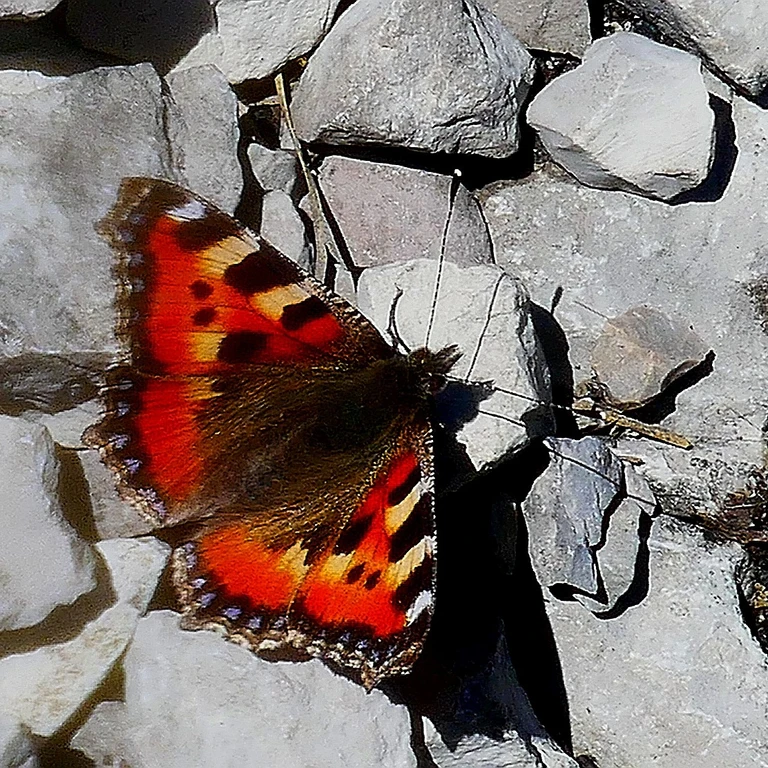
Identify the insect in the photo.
Aglais urticae
